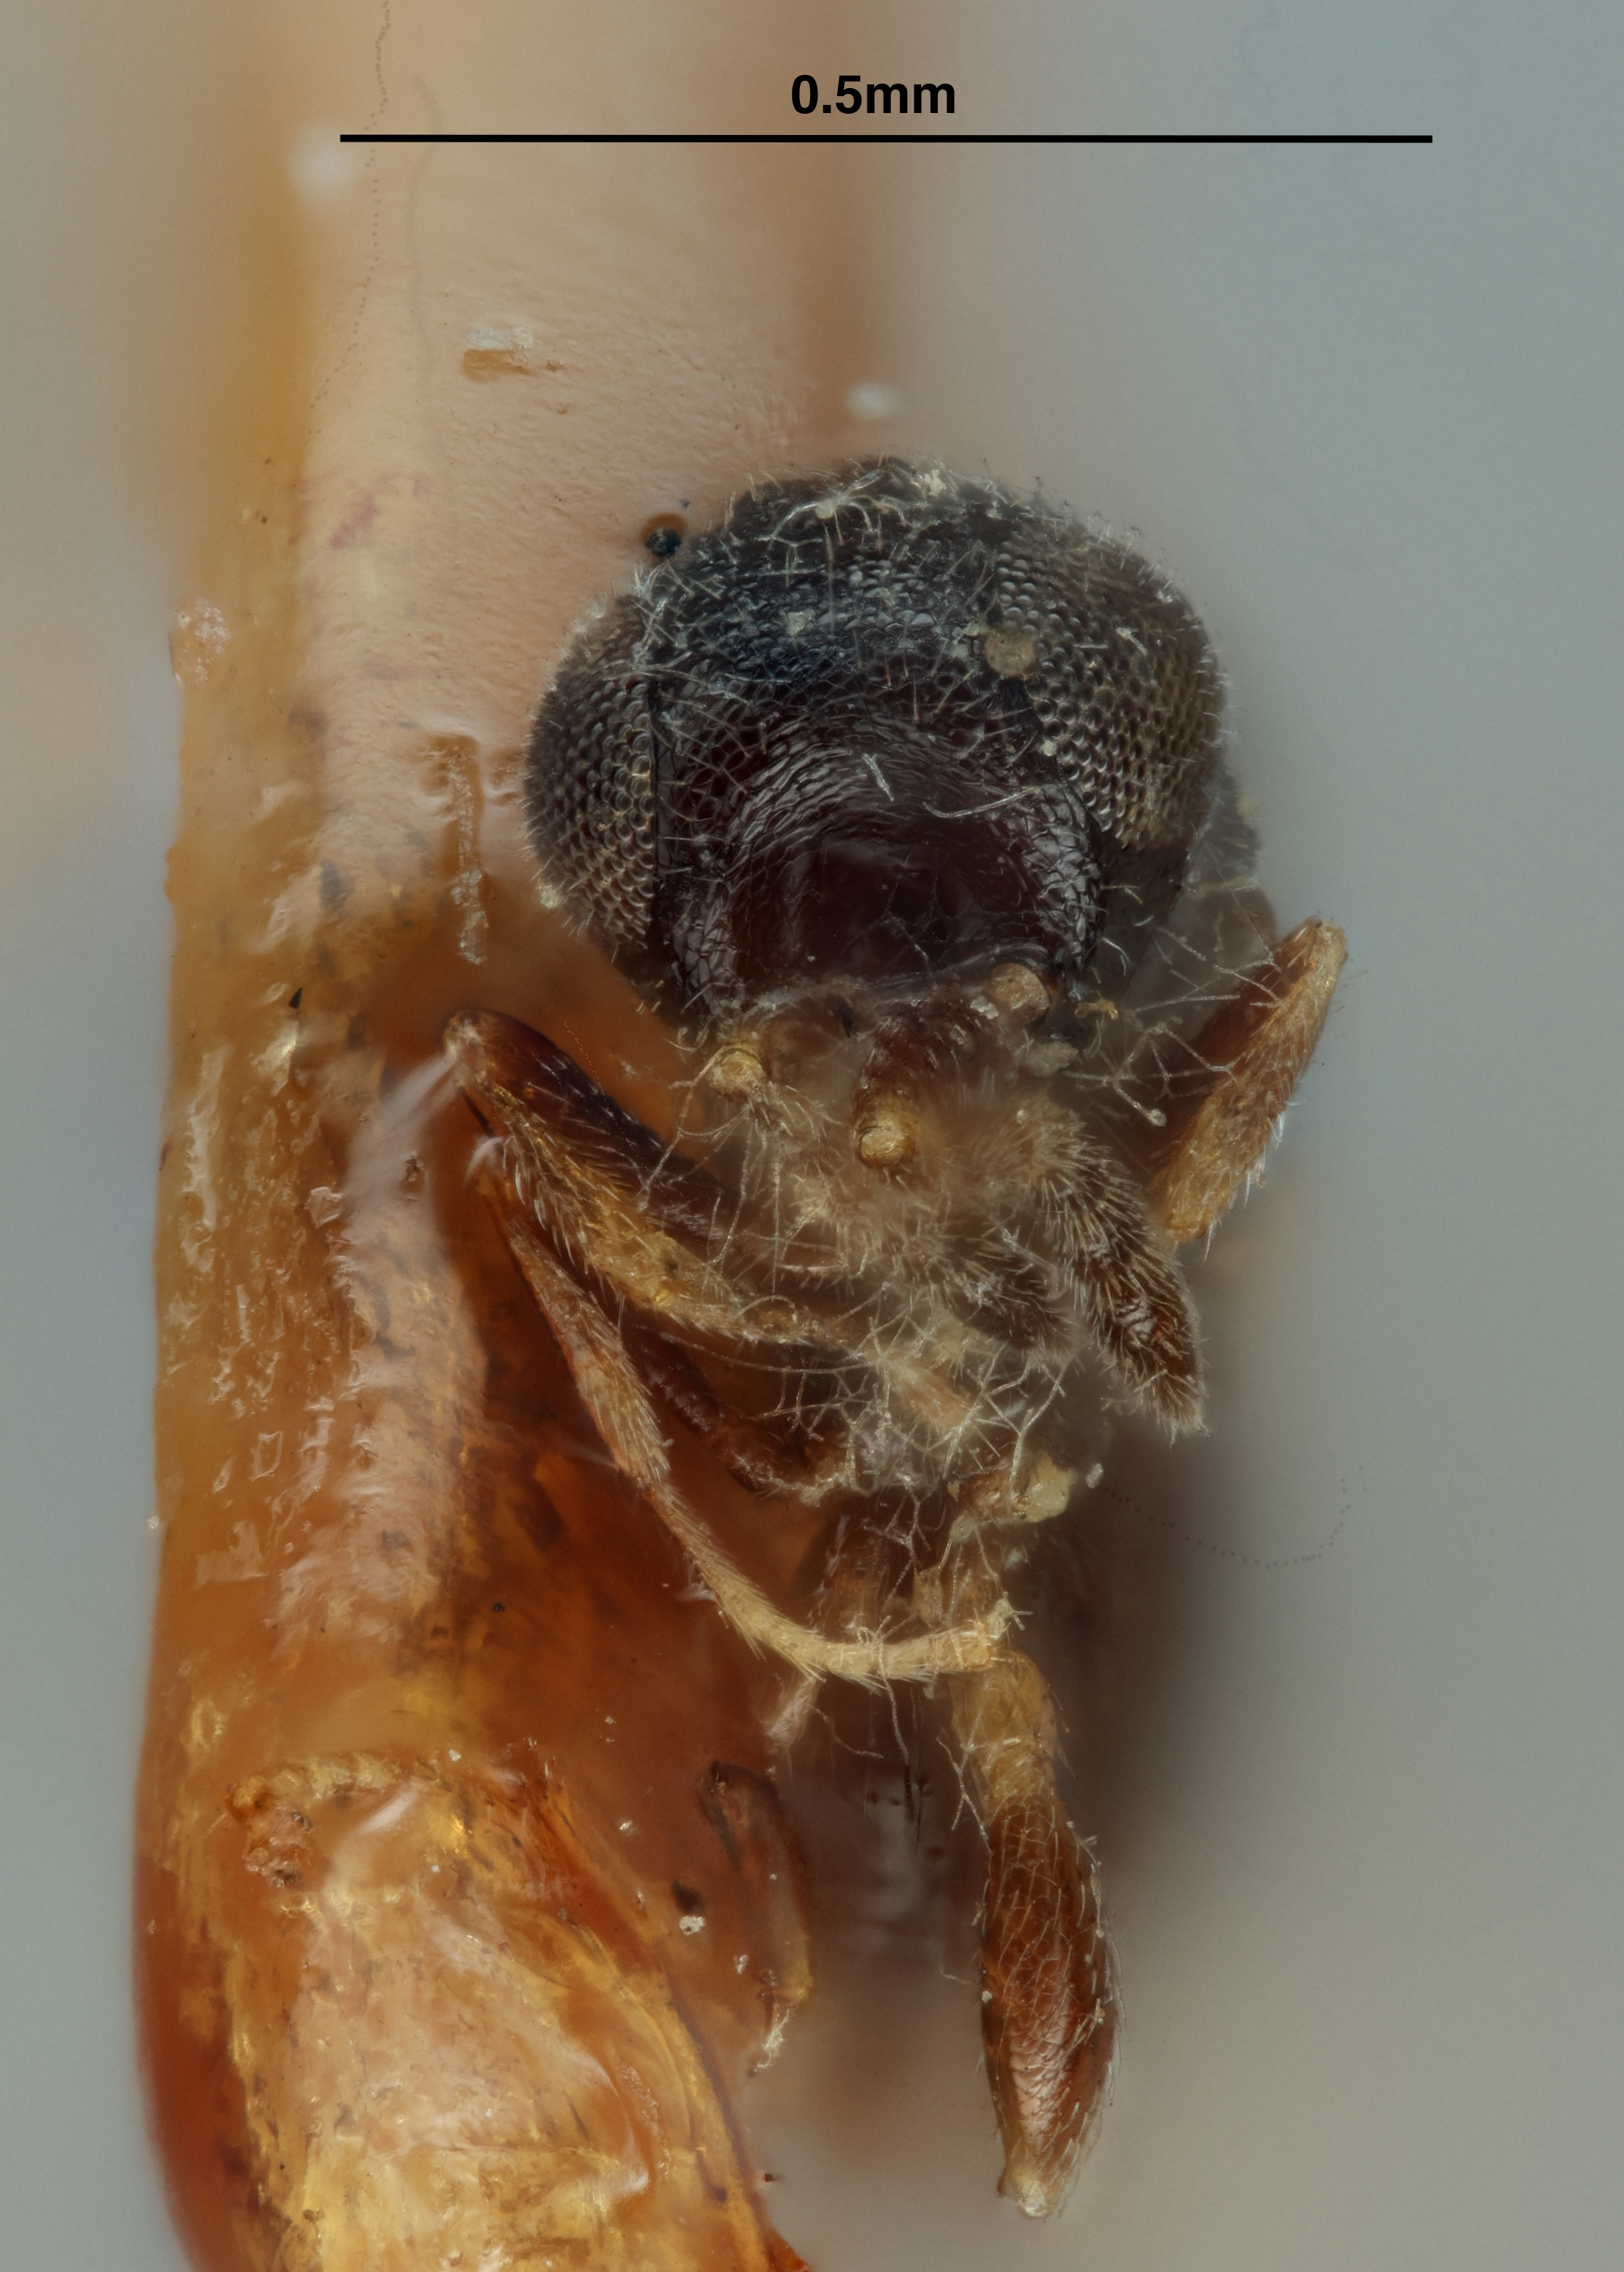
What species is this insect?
Aphanogmus hakonensis
